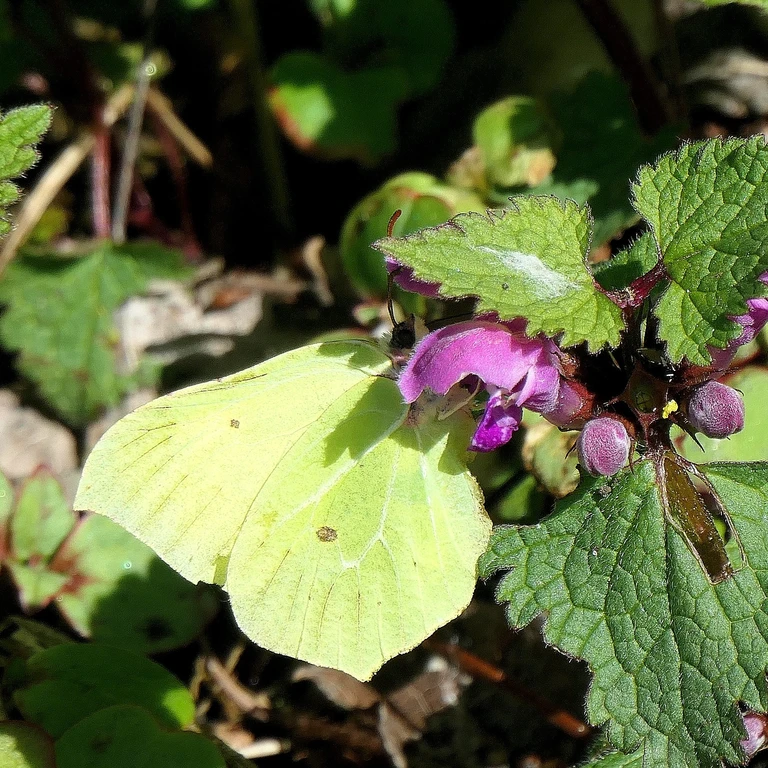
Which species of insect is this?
Gonepteryx rhamni
